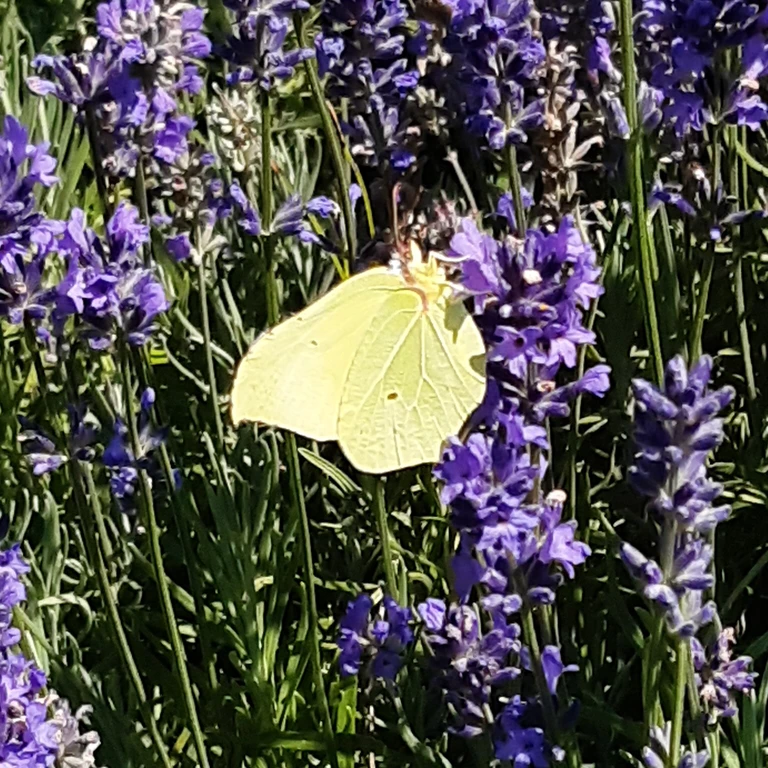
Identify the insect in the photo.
Gonepteryx rhamni
